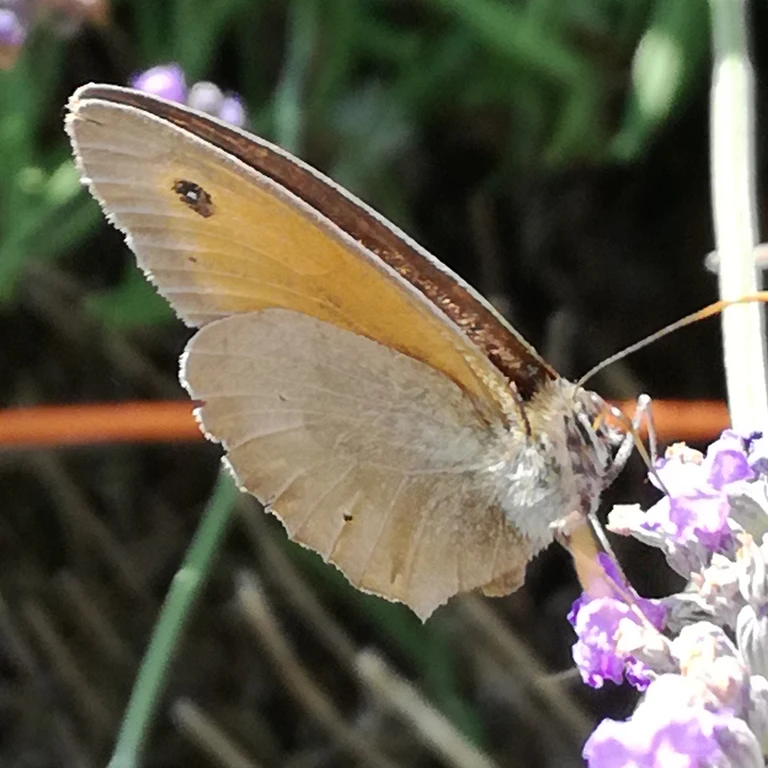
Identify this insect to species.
Maniola jurtina
